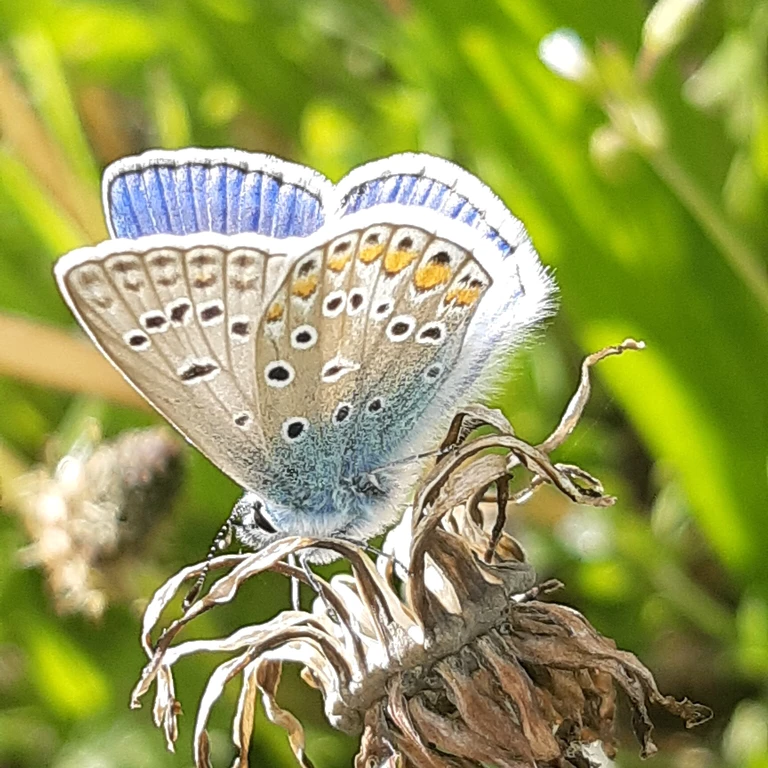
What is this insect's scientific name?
Polyommatus icarus
